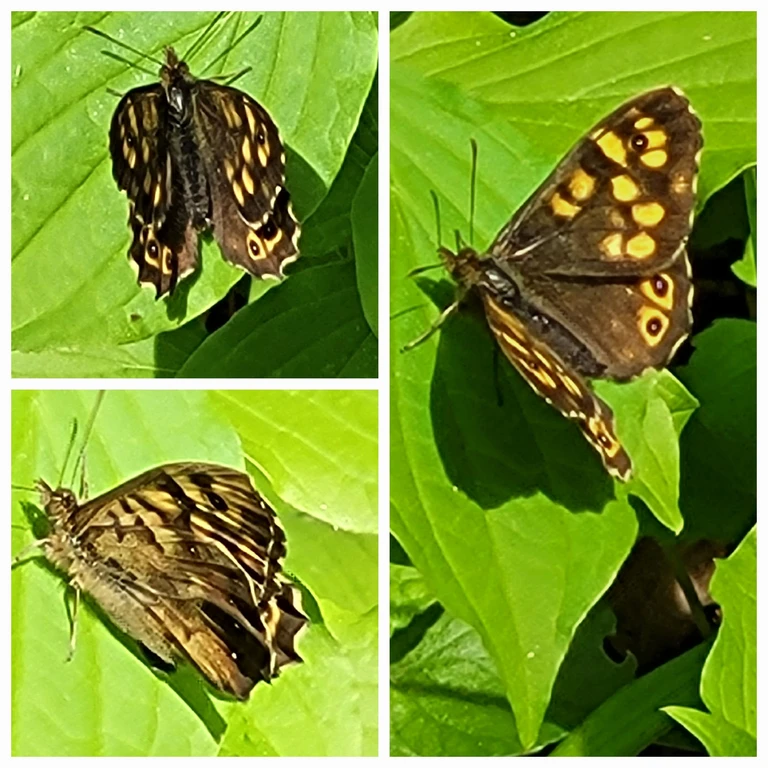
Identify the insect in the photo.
Pararge aegeria
